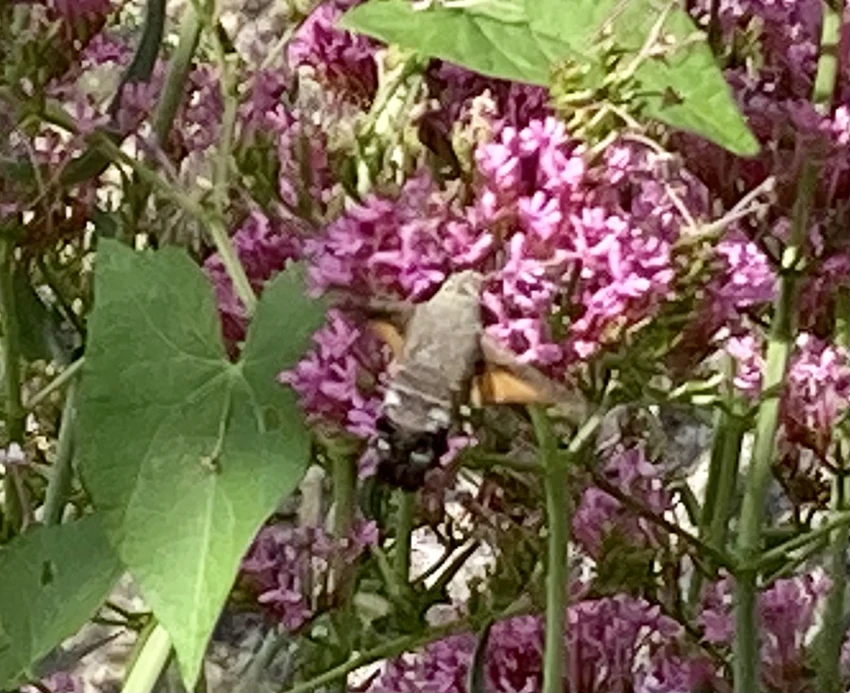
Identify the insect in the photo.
Macroglossum stellatarum
